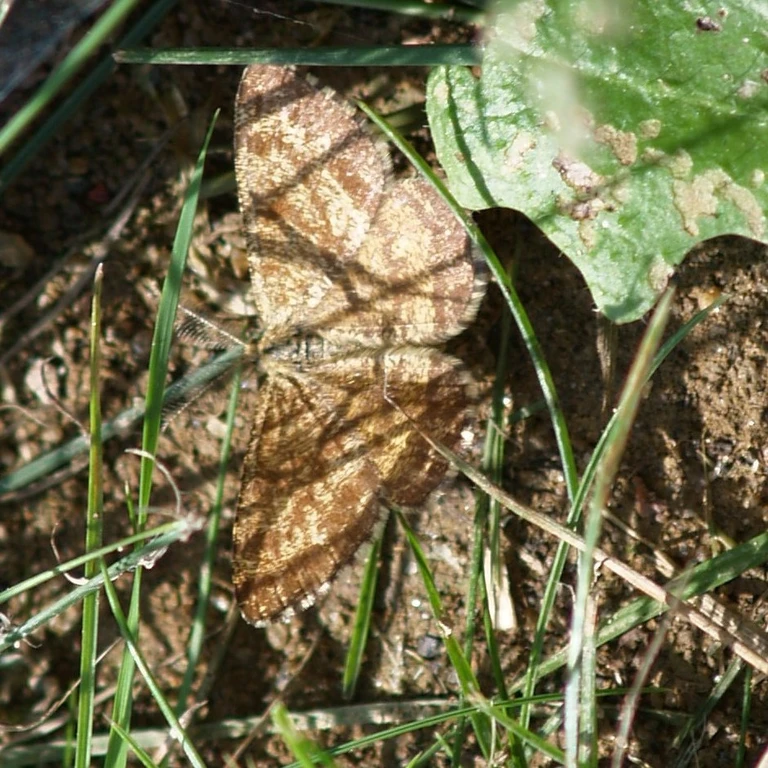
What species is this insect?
Ematurga atomaria
